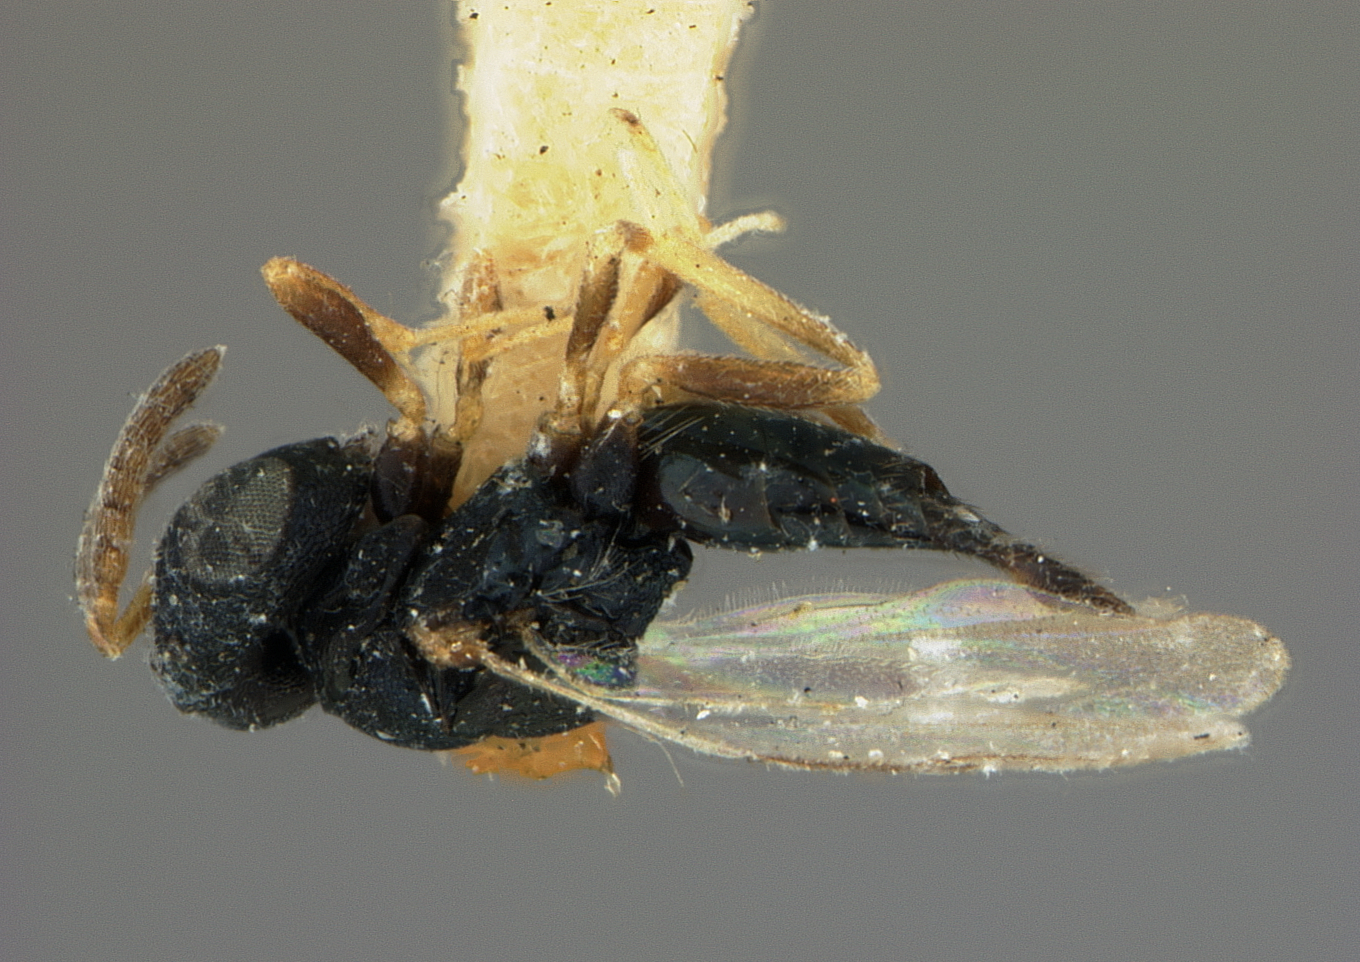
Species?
Scymnophagus townsendi
